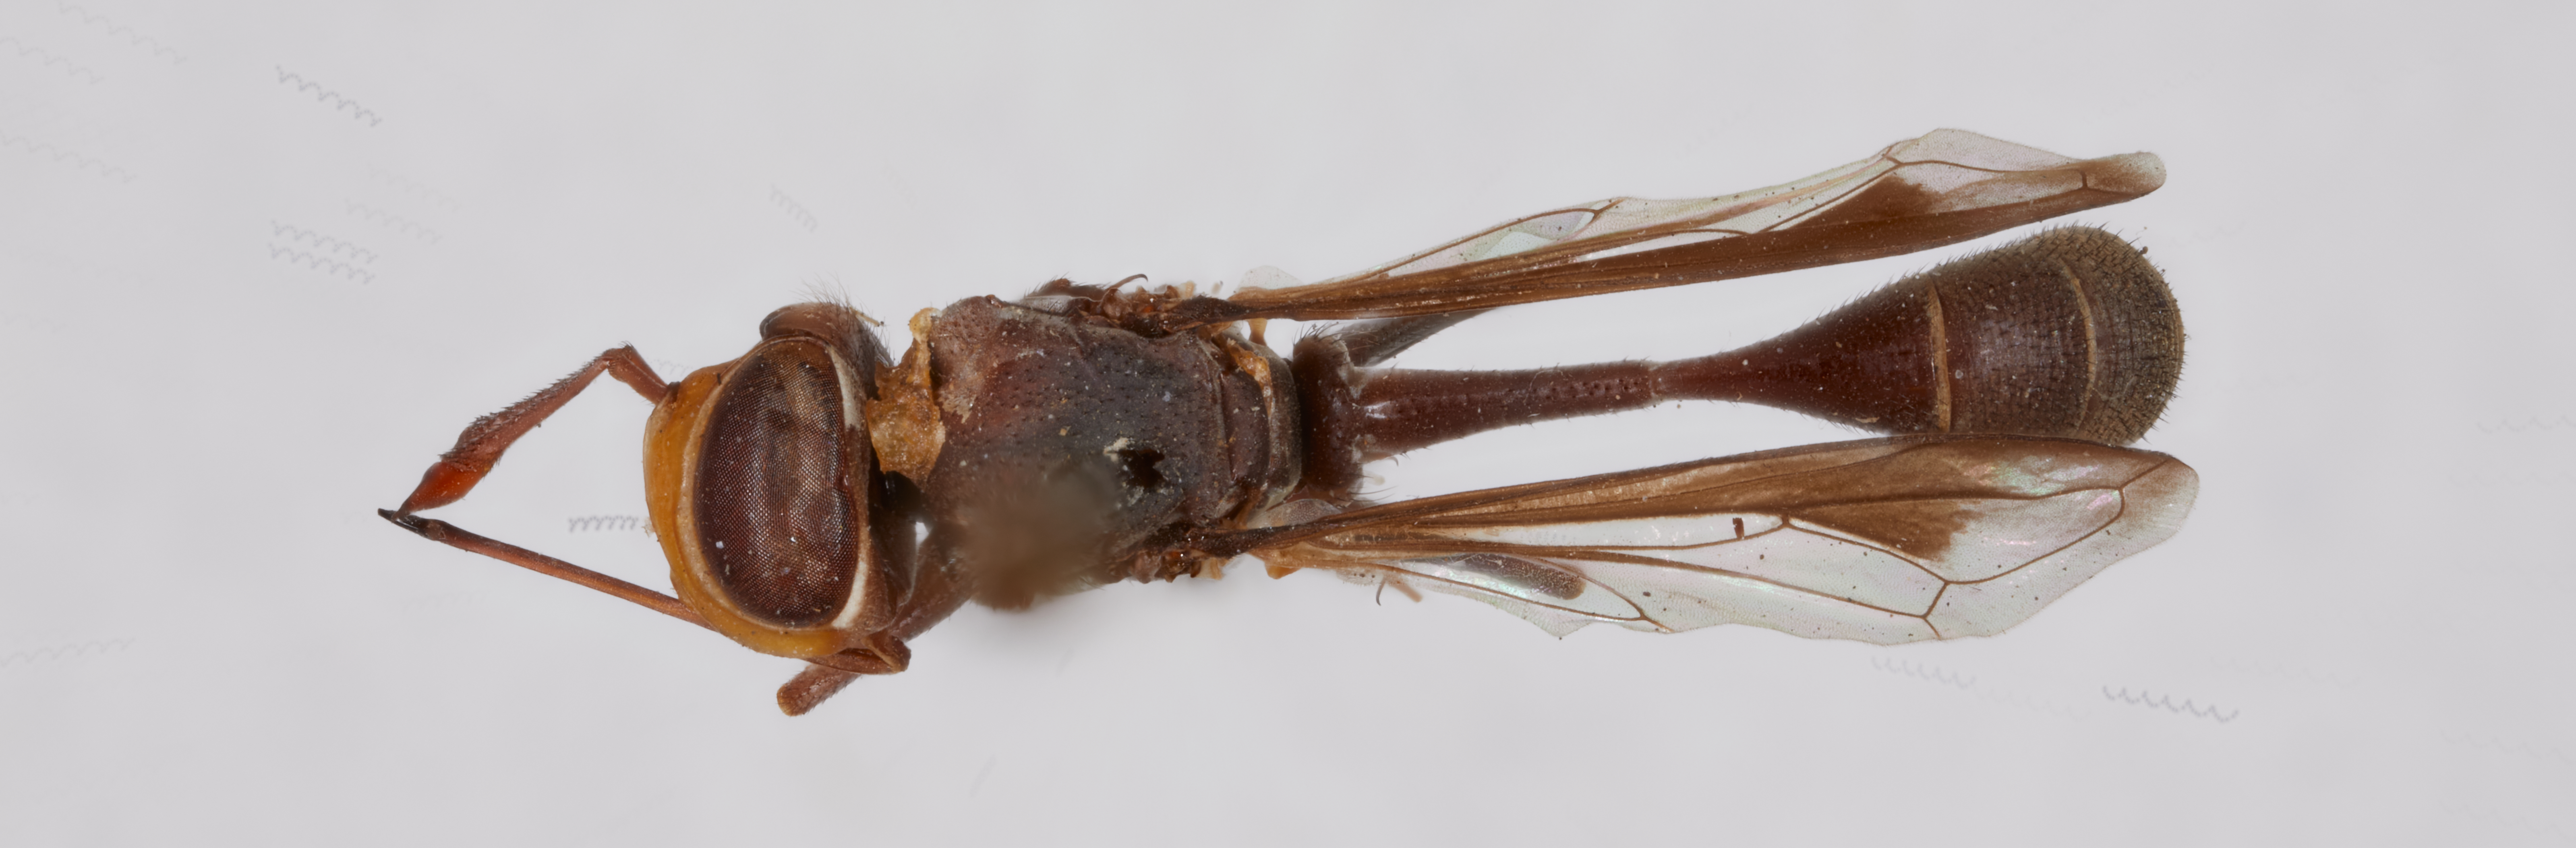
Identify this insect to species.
Physocephala madagascariensis
